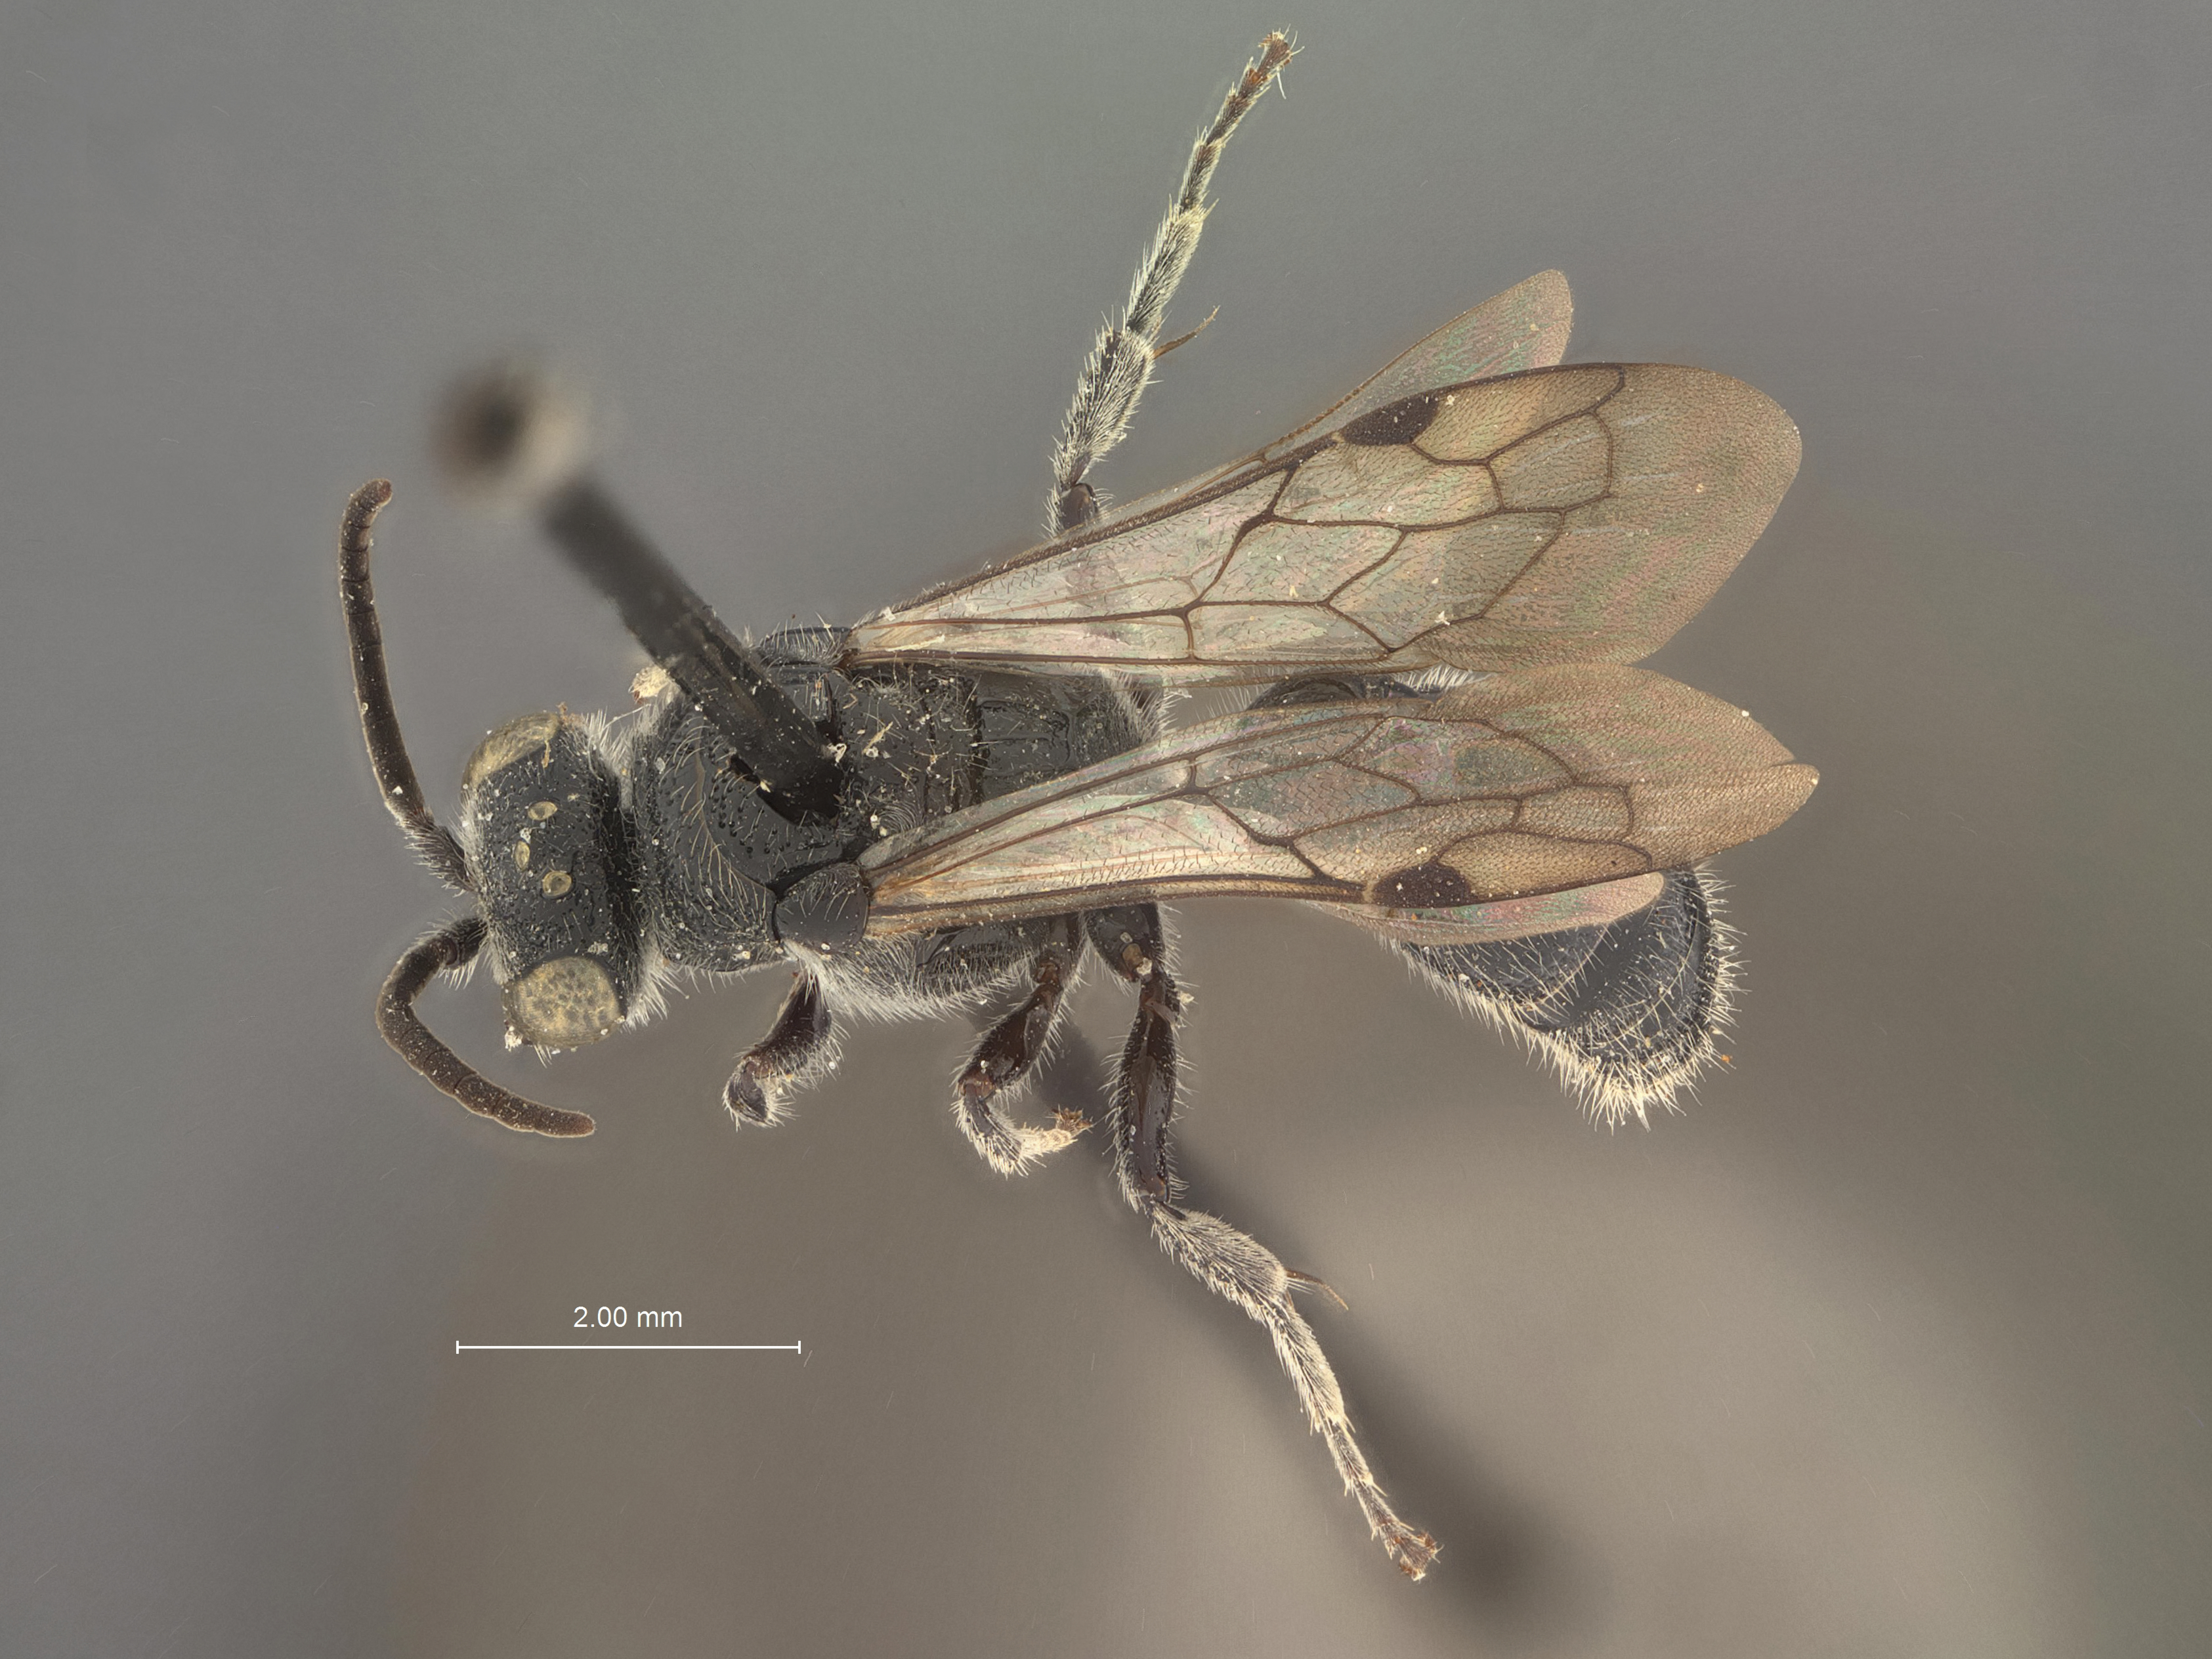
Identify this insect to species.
Tiphia fisheri
